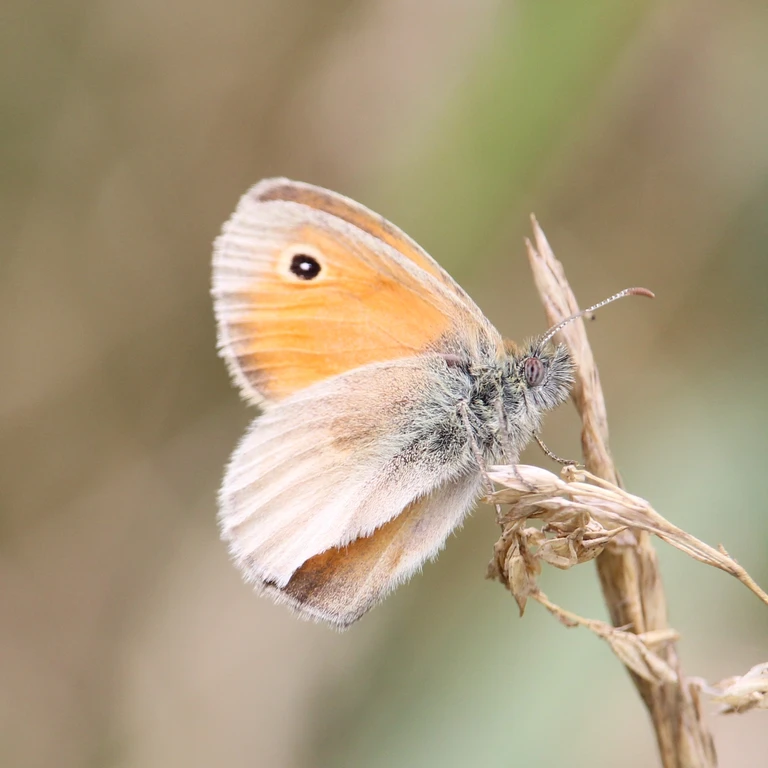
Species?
Coenonympha pamphilus
